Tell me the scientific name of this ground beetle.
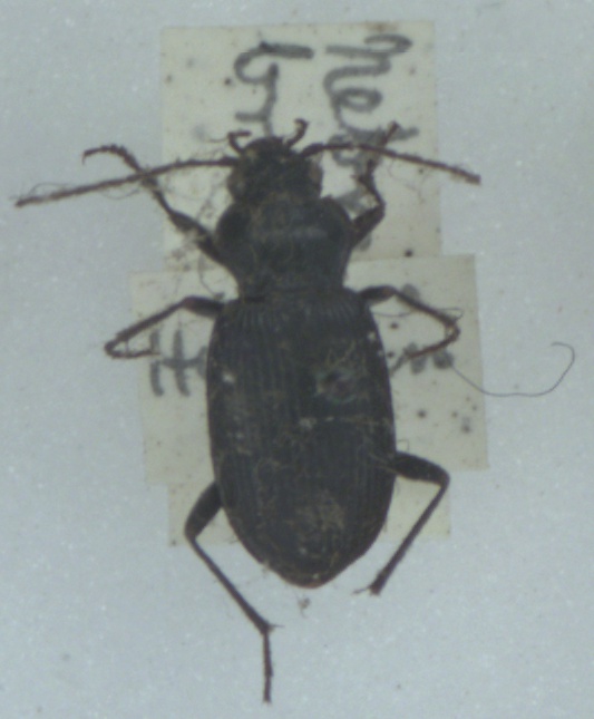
Nebria brevicollis
